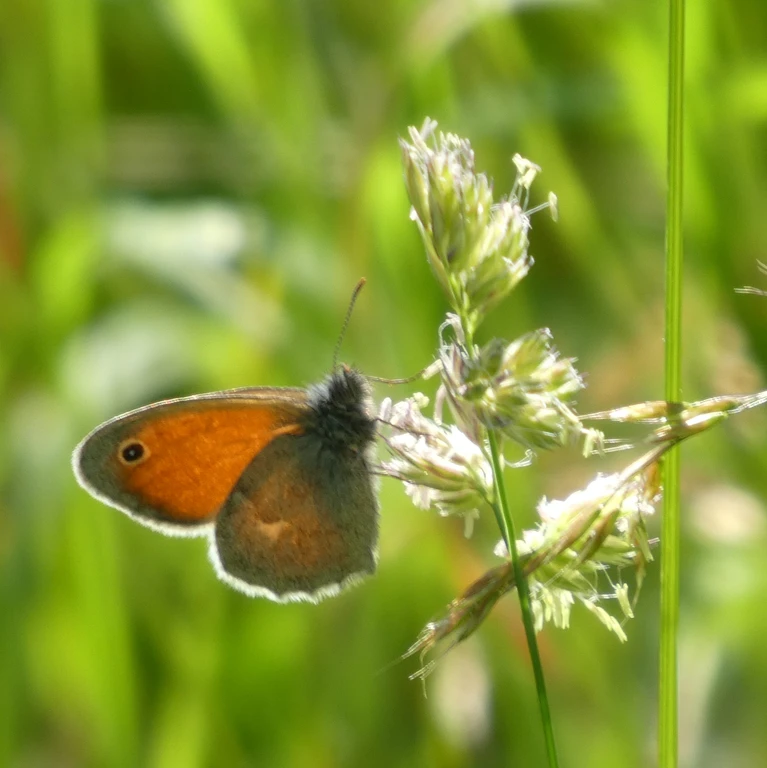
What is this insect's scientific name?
Coenonympha pamphilus
